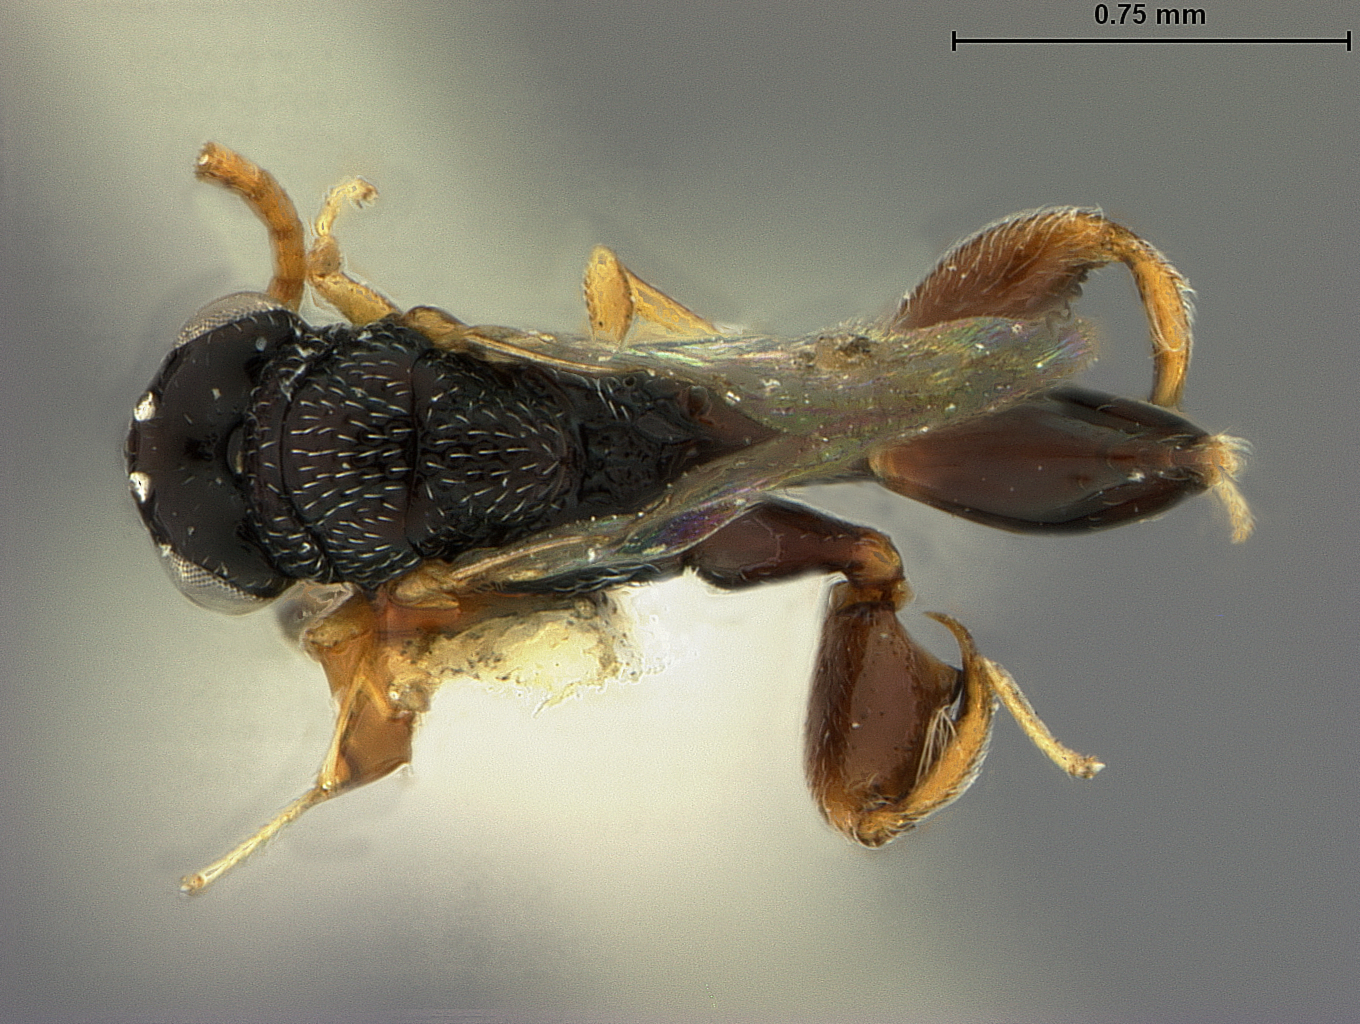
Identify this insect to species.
Arretocera stantoni
